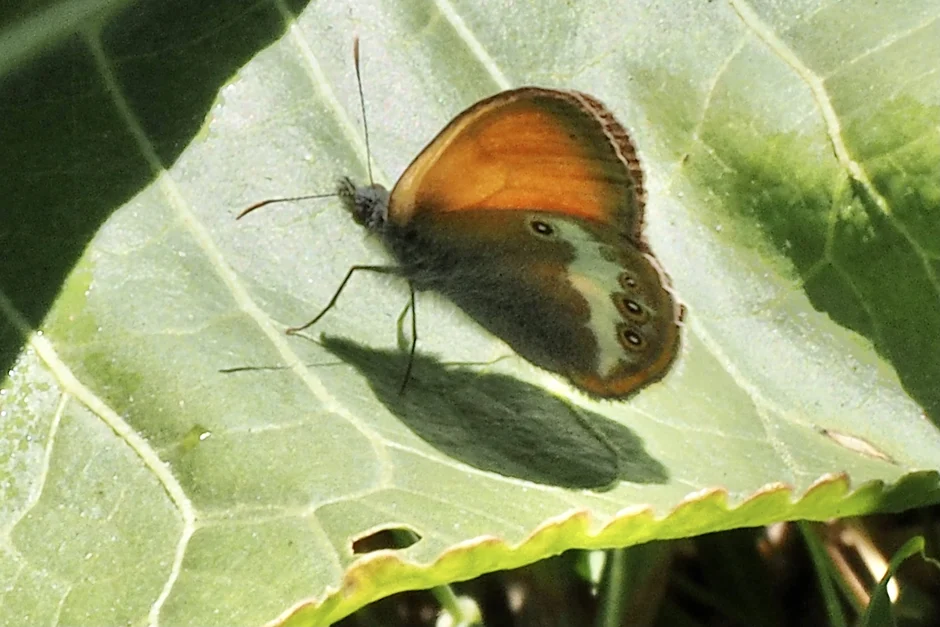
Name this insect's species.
Coenonympha arcania
